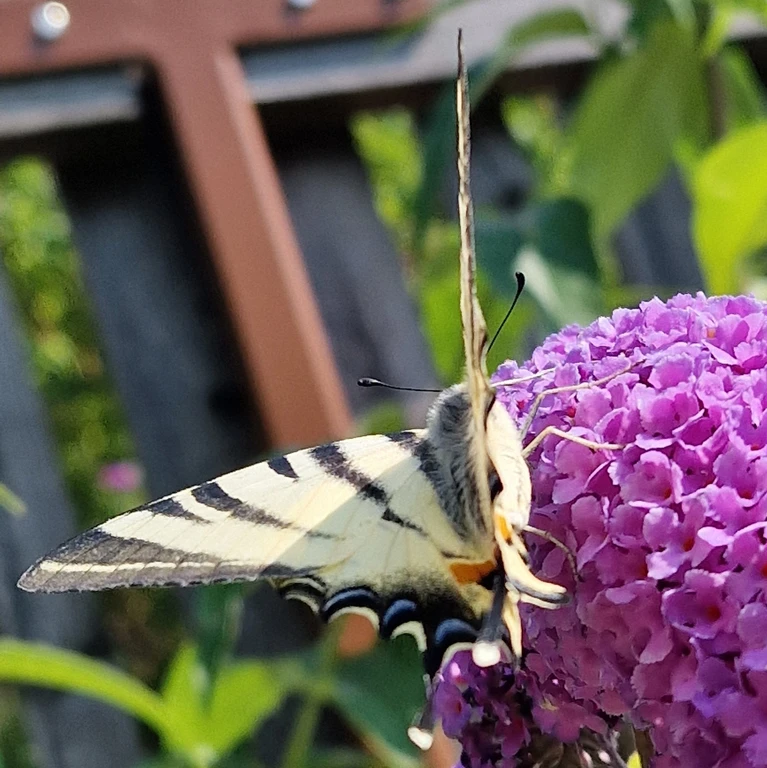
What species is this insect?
Iphiclides podalirius
